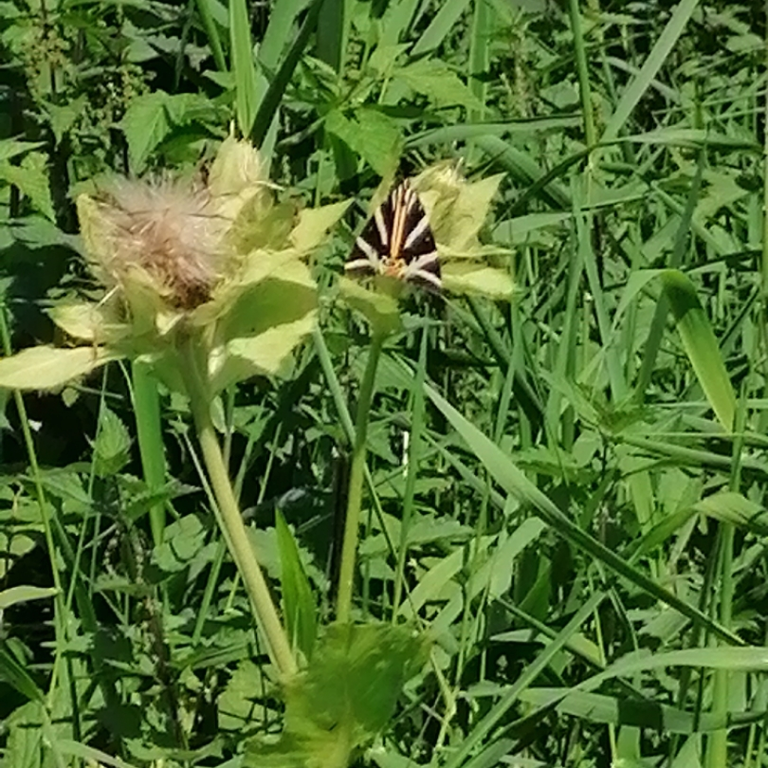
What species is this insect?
Euplagia quadripunctaria
